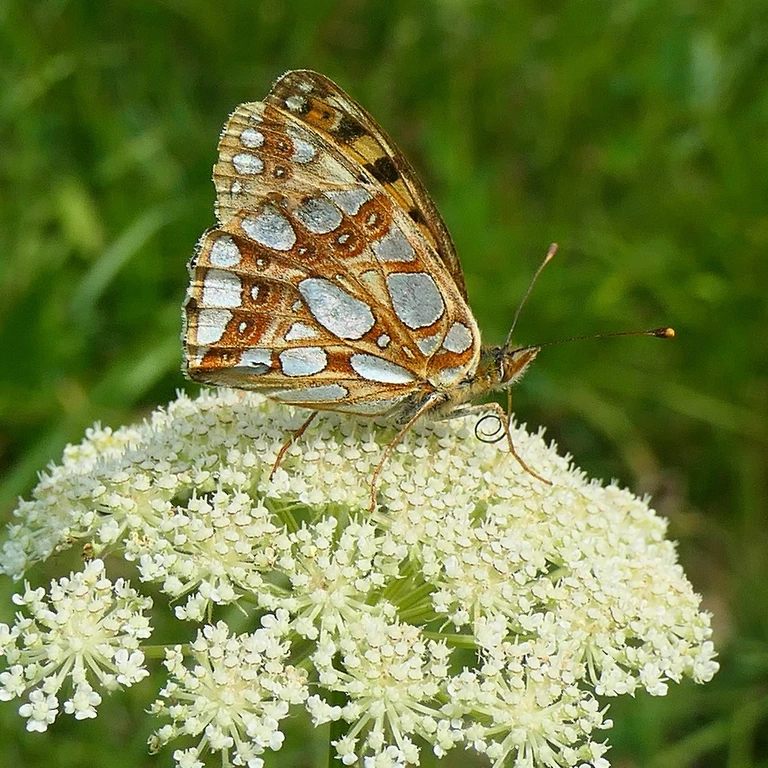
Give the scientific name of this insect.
Issoria lathonia
